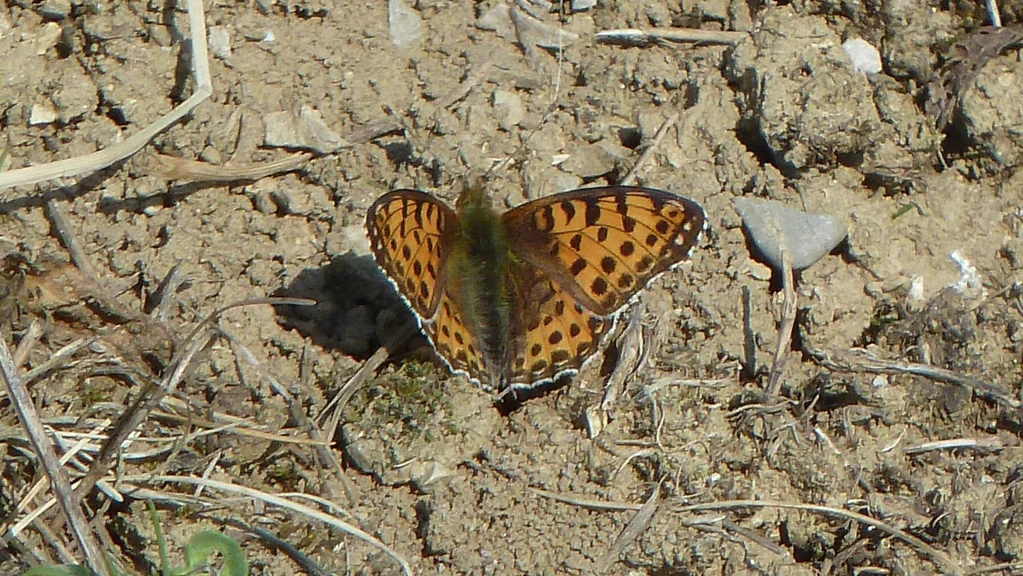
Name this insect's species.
Issoria lathonia
